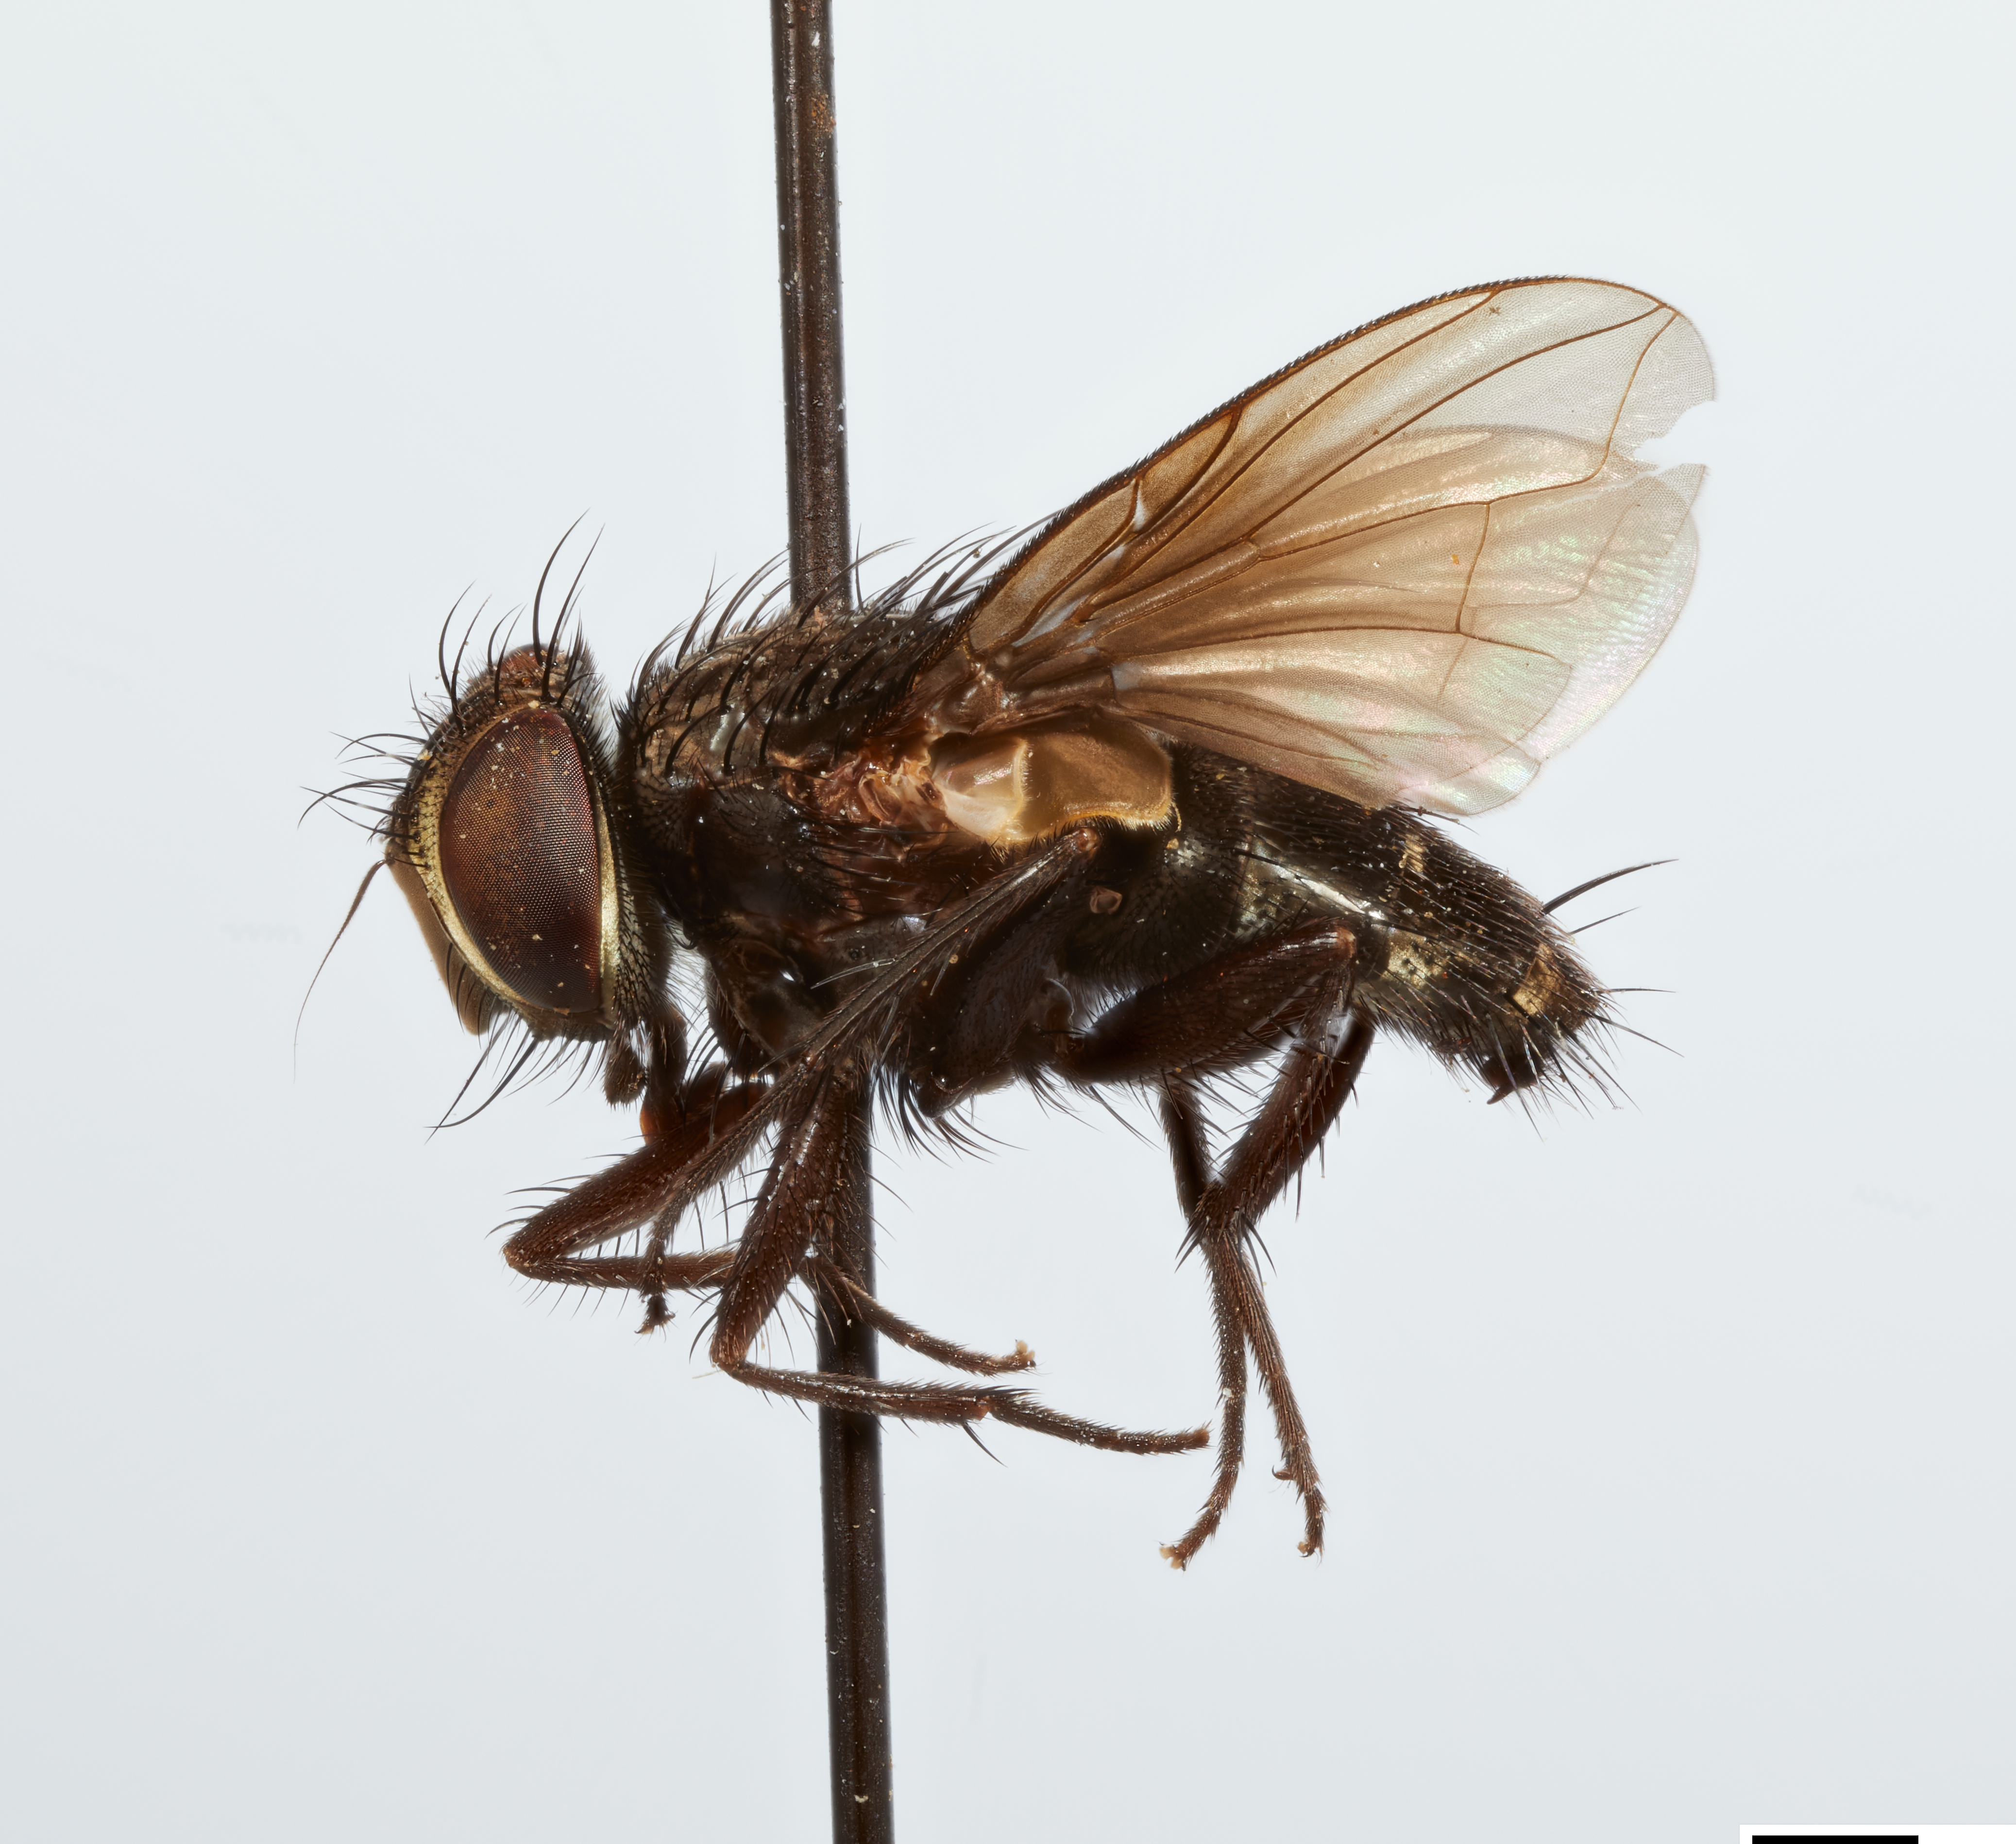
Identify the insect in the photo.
Casahuiria cornuta
